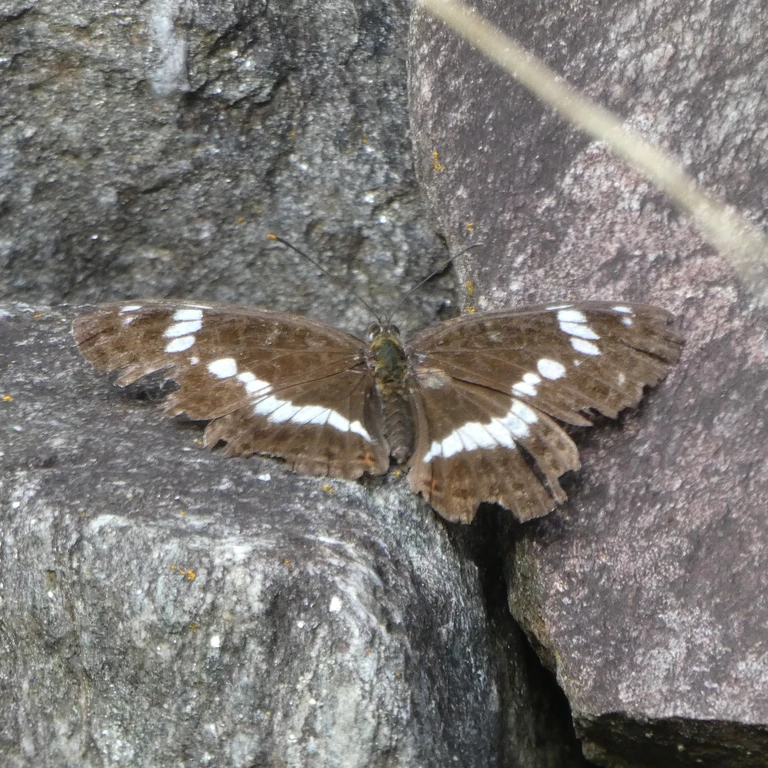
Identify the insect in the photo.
Limenitis camilla (also Ladoga camilla)
